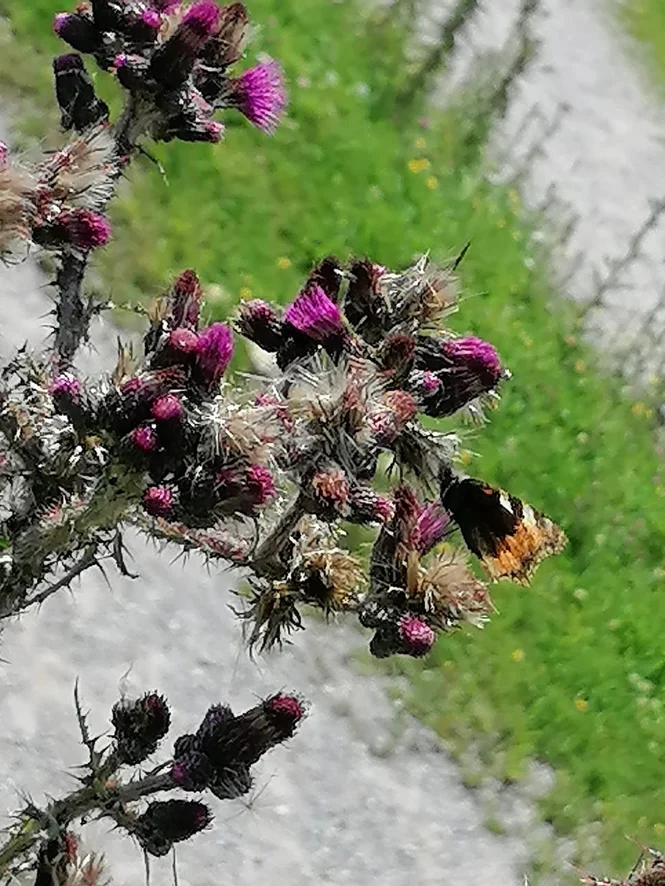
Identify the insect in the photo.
Aglais urticae
